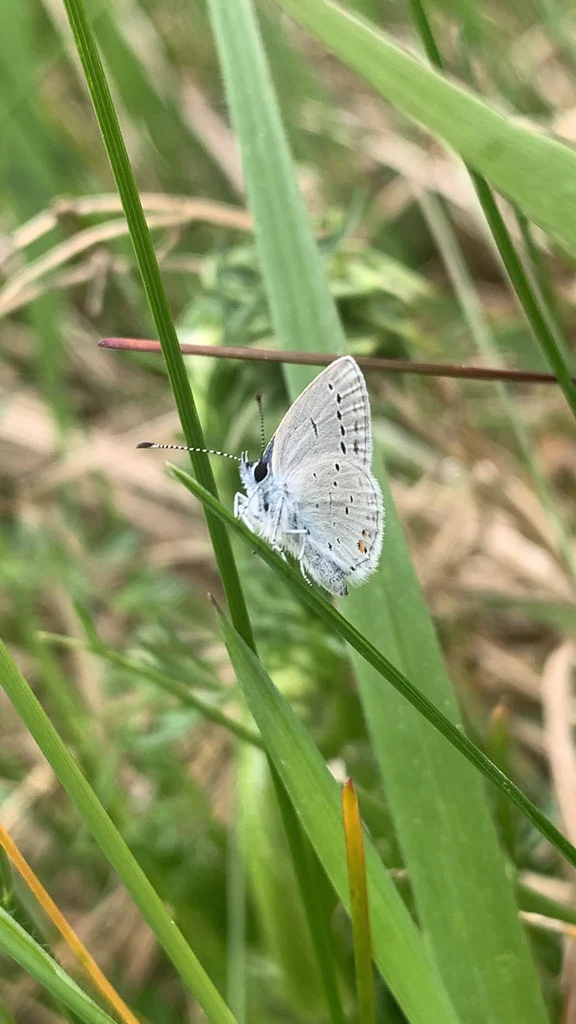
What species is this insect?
Cupido argiades (also Elkalyce argiades)
